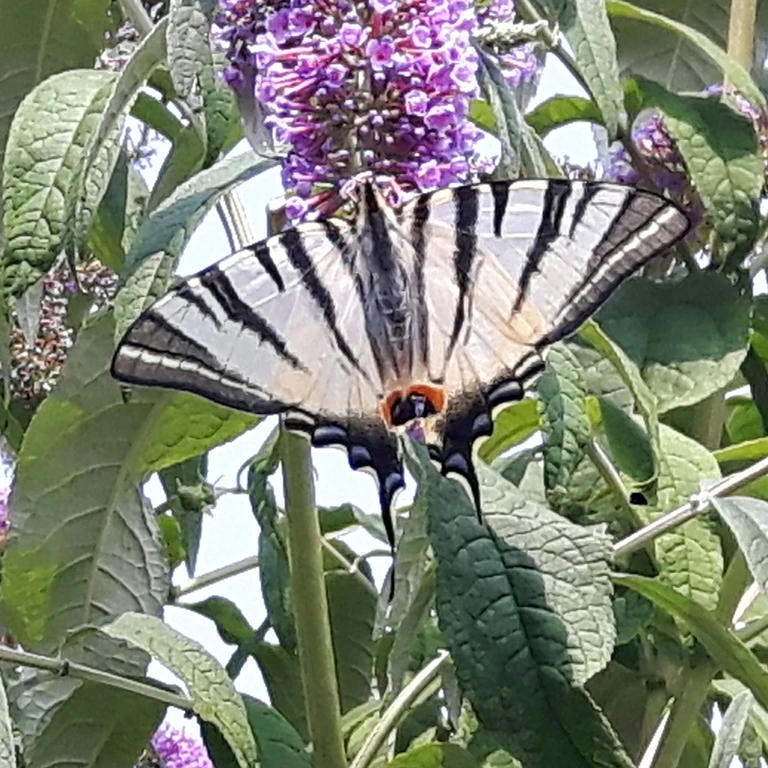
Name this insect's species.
Iphiclides podalirius
